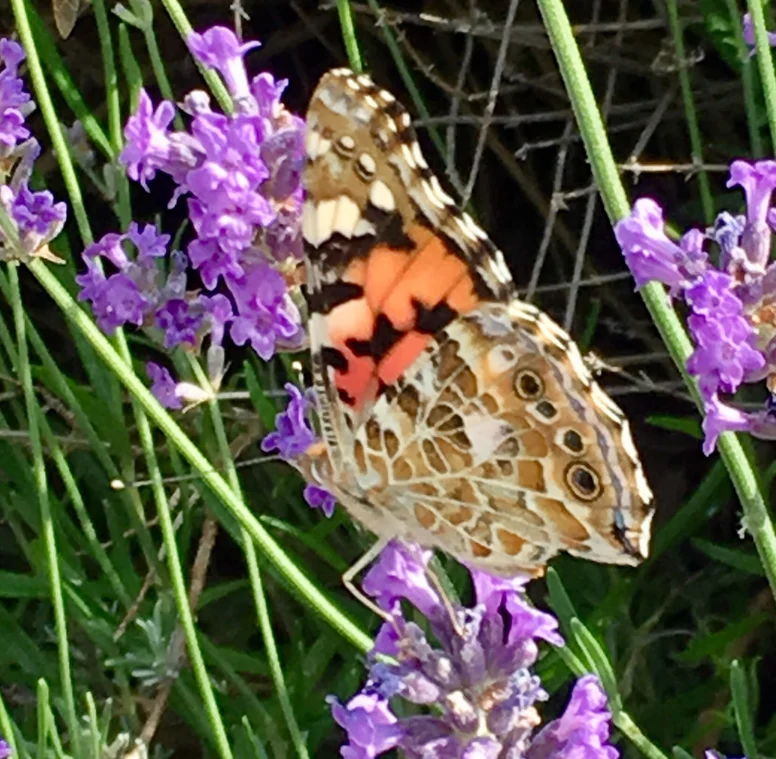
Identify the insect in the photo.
Vanessa cardui
